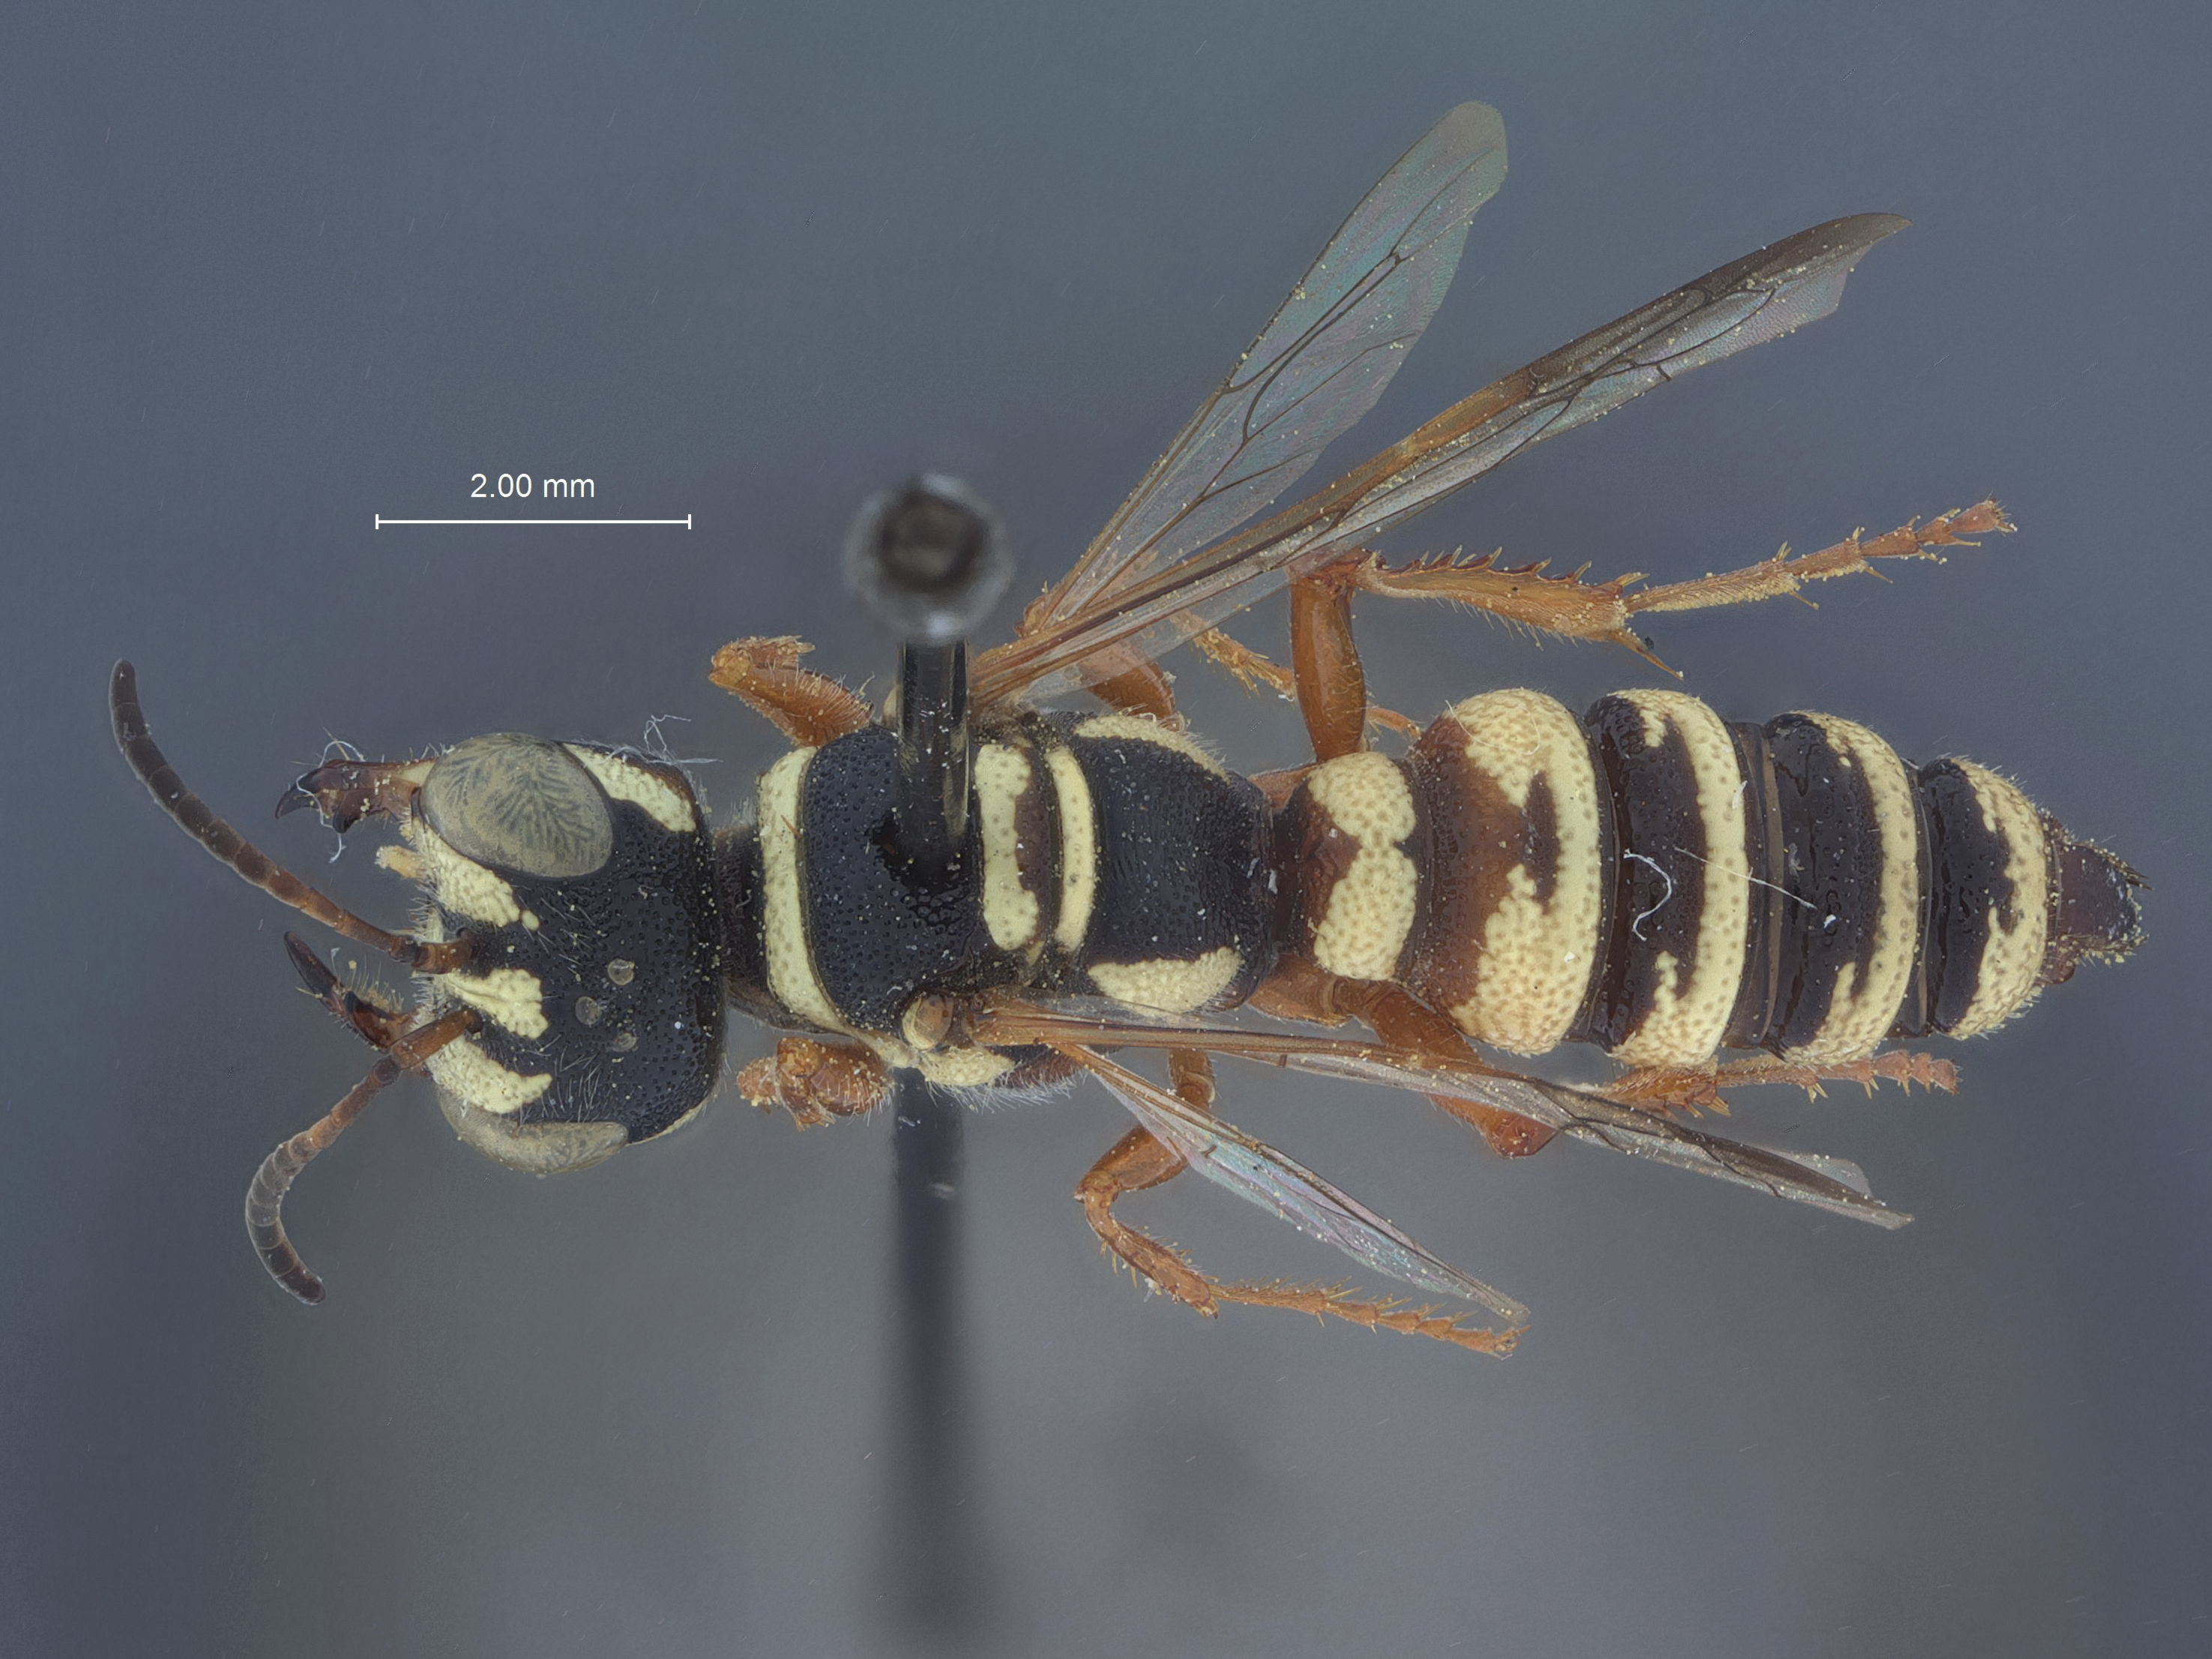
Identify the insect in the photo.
Eucerceris morula
